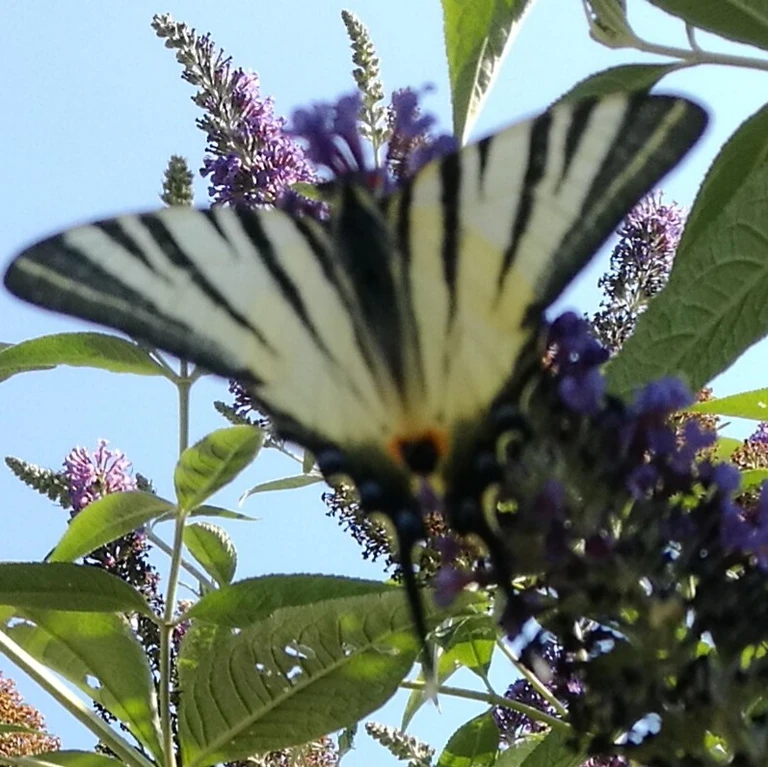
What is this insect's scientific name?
Iphiclides podalirius
